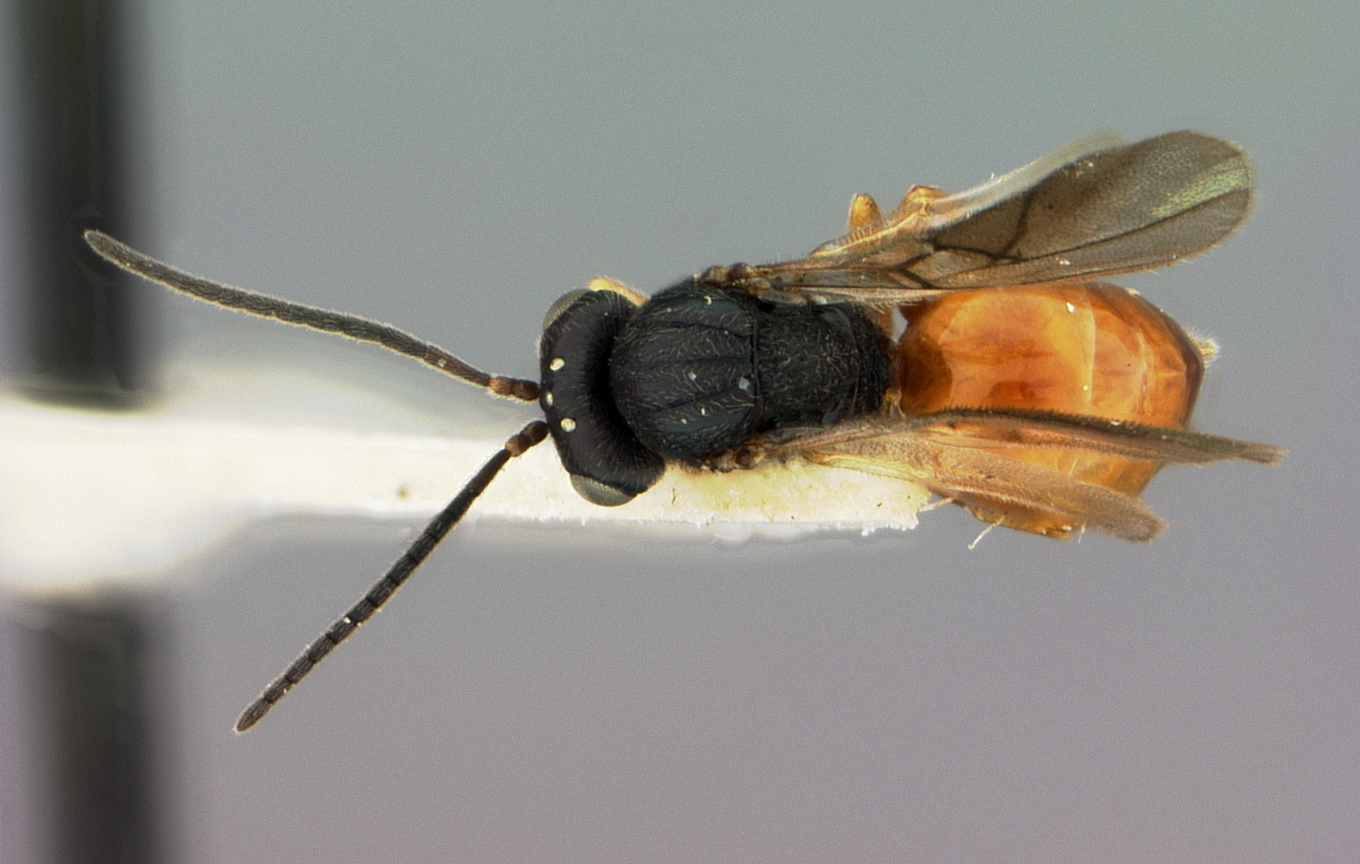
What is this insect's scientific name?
Diplolepis lens
